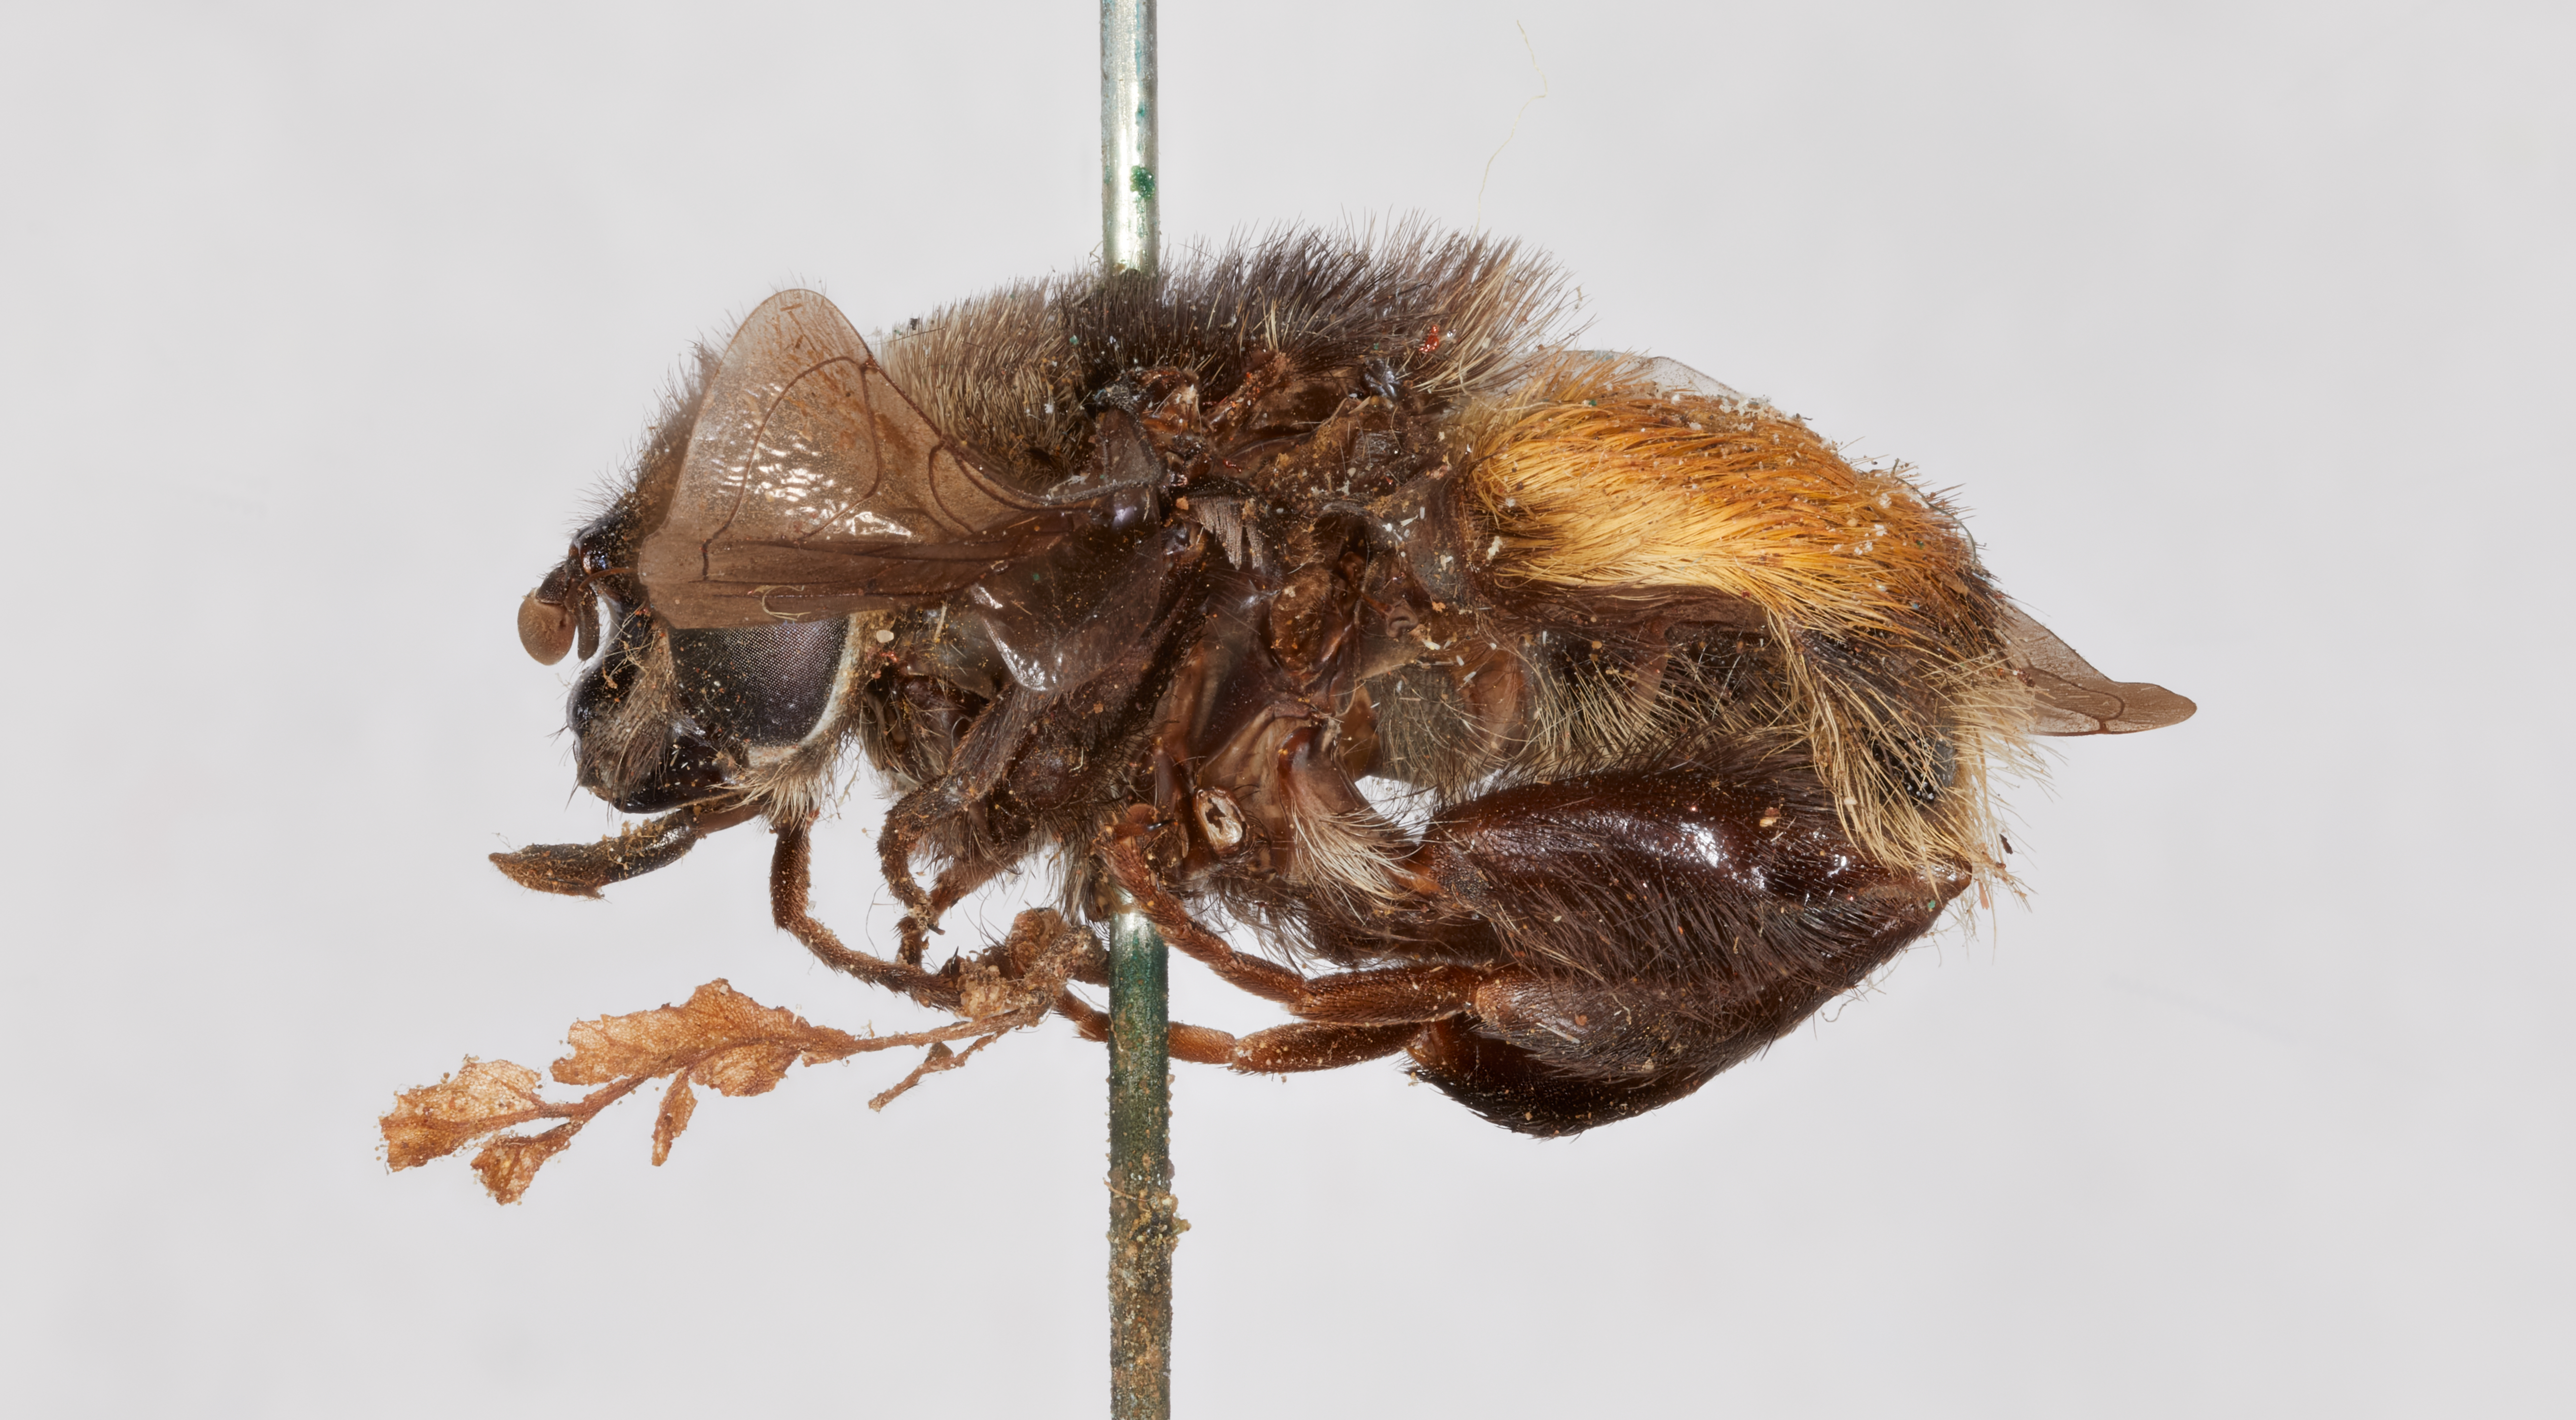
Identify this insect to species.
Mallota inversa
